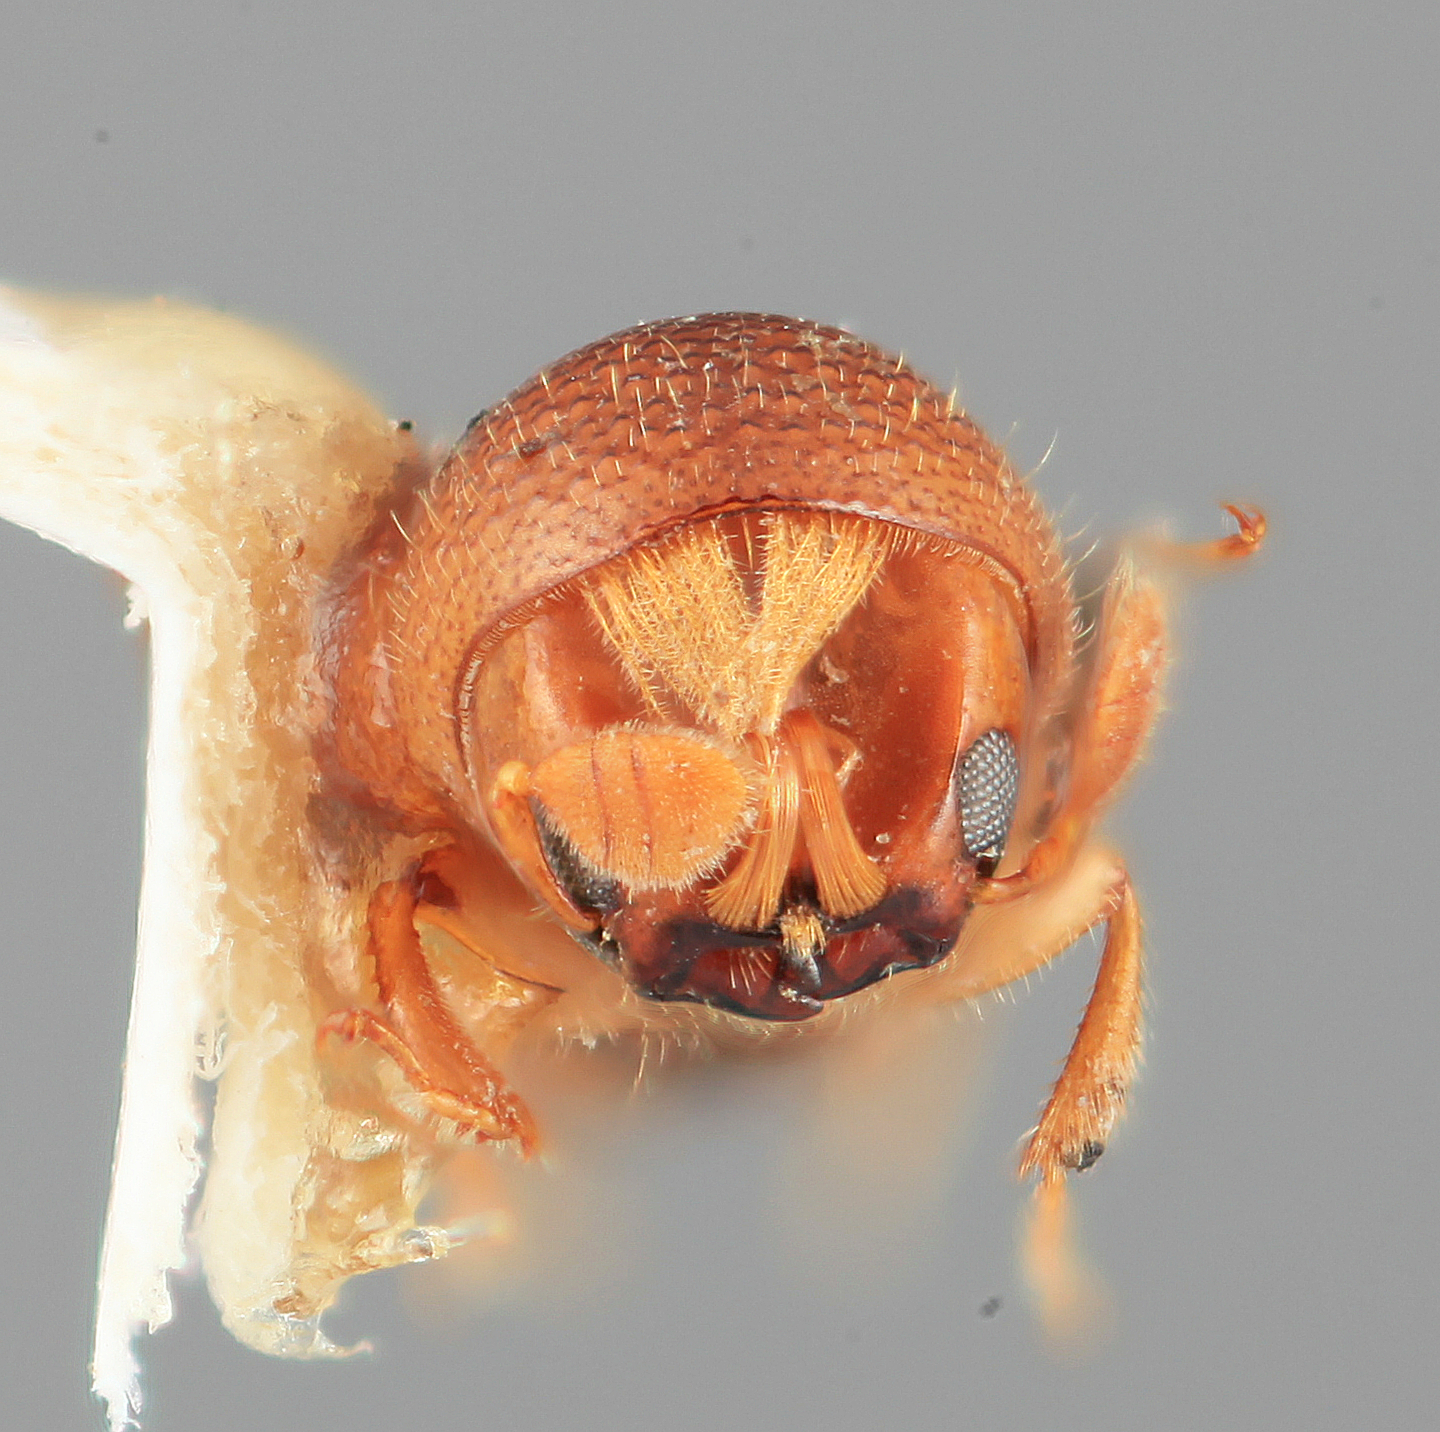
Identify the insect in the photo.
Corthylocurus reticulatus
